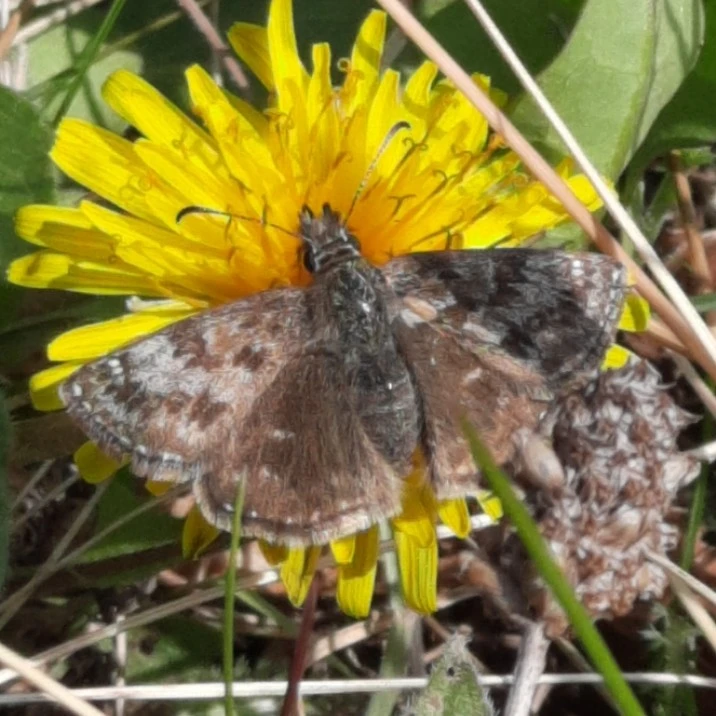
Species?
Erynnis tages
